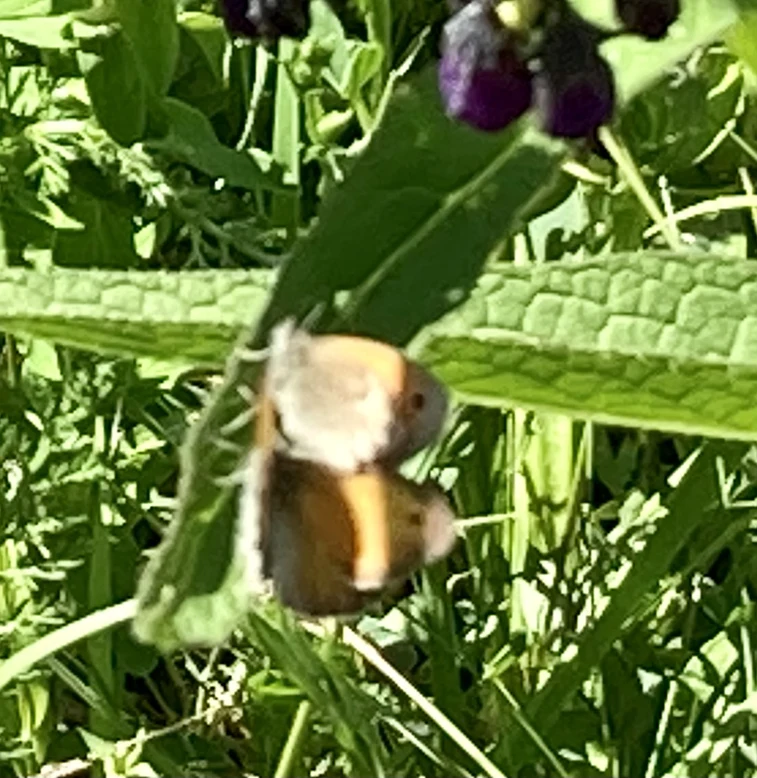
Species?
Coenonympha pamphilus
